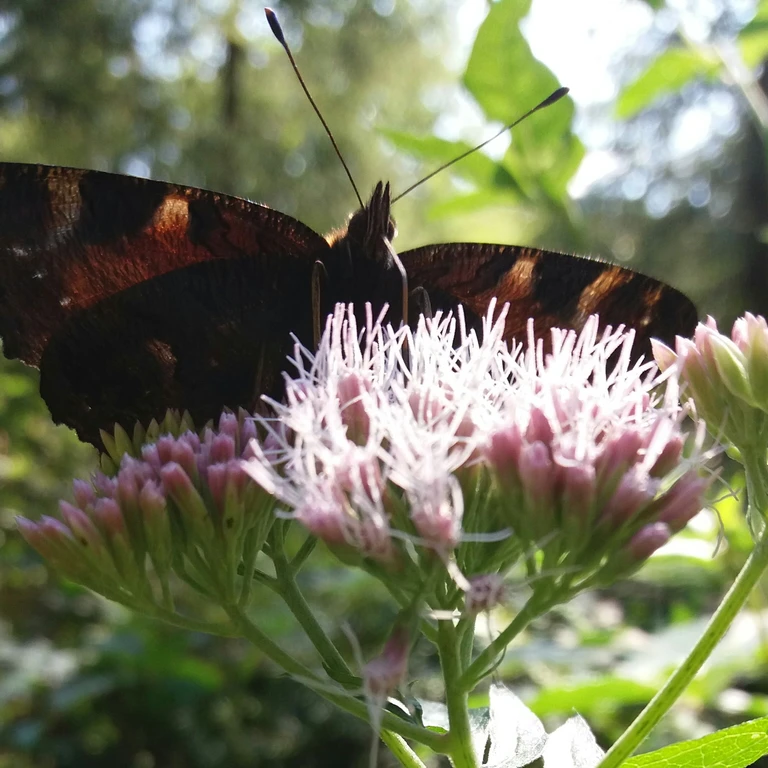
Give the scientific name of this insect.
Aglais io
